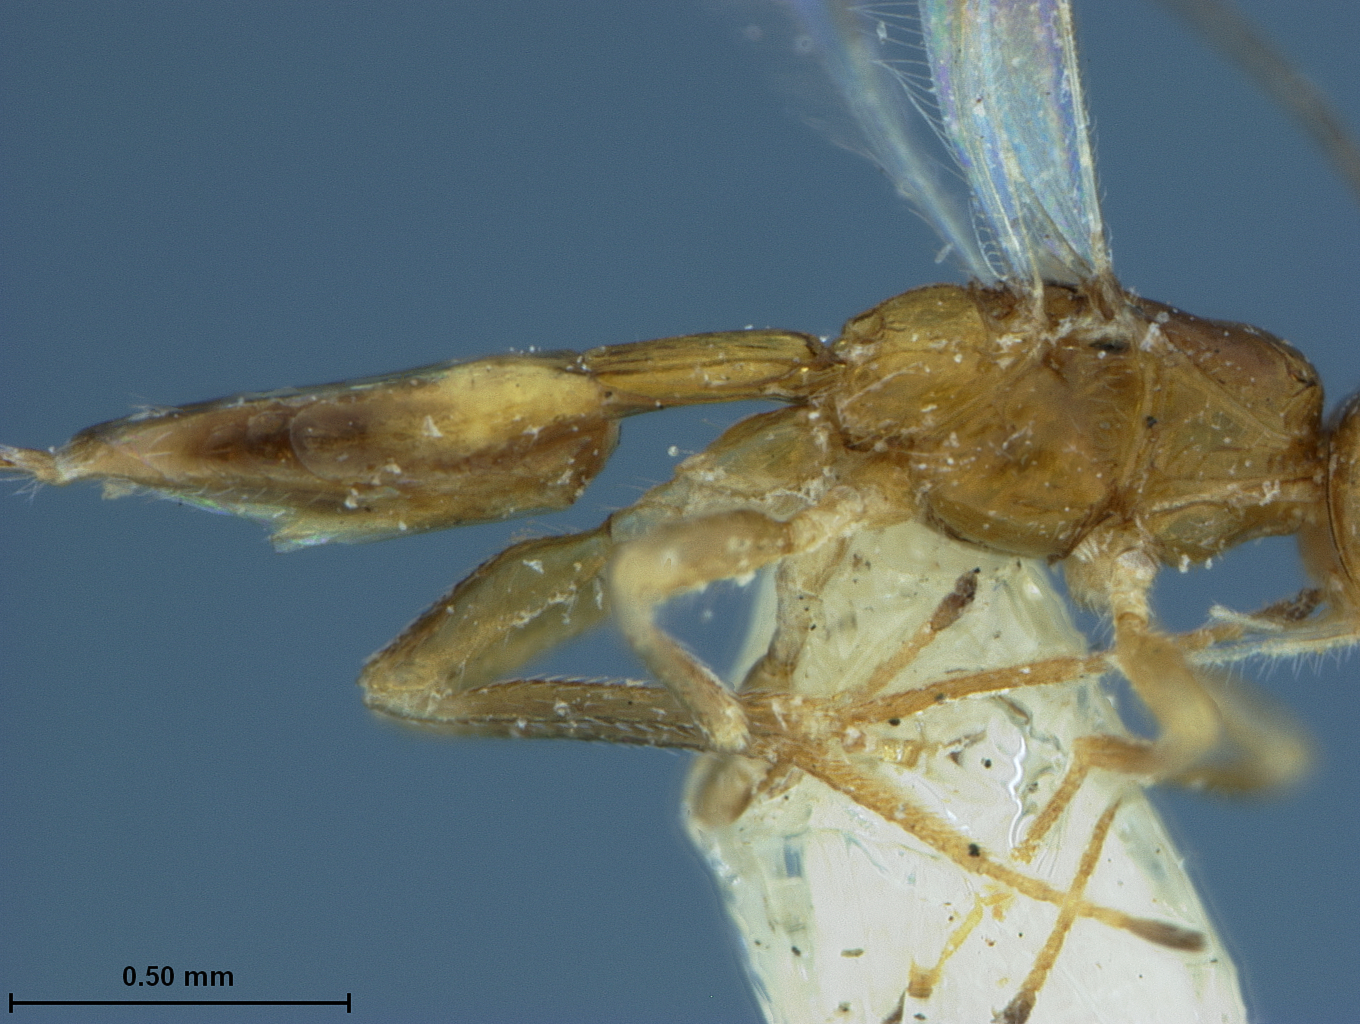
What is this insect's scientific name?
Ecphylus pallidus
